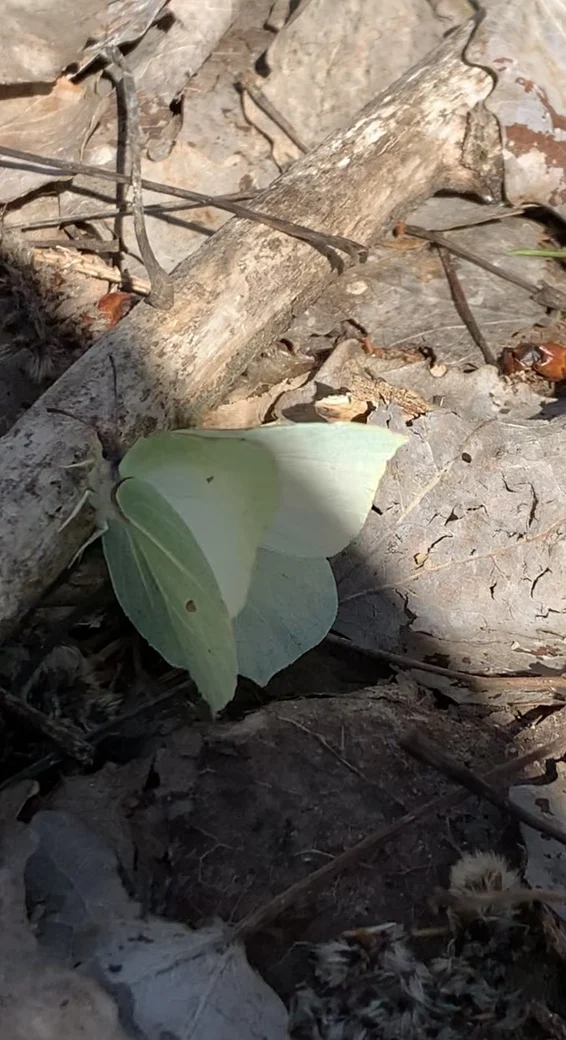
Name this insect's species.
Gonepteryx rhamni
